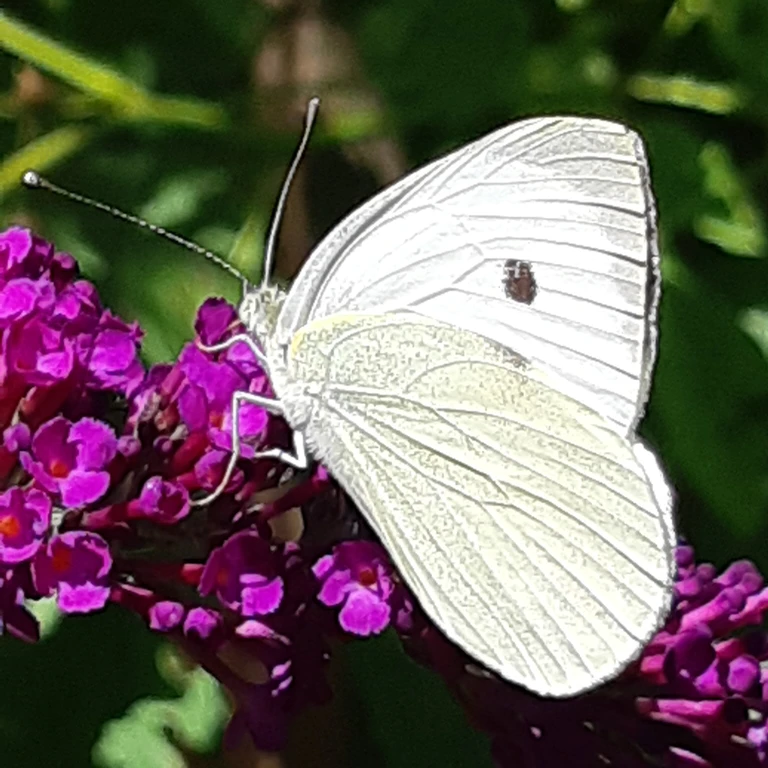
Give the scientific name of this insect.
Pieris brassicae
